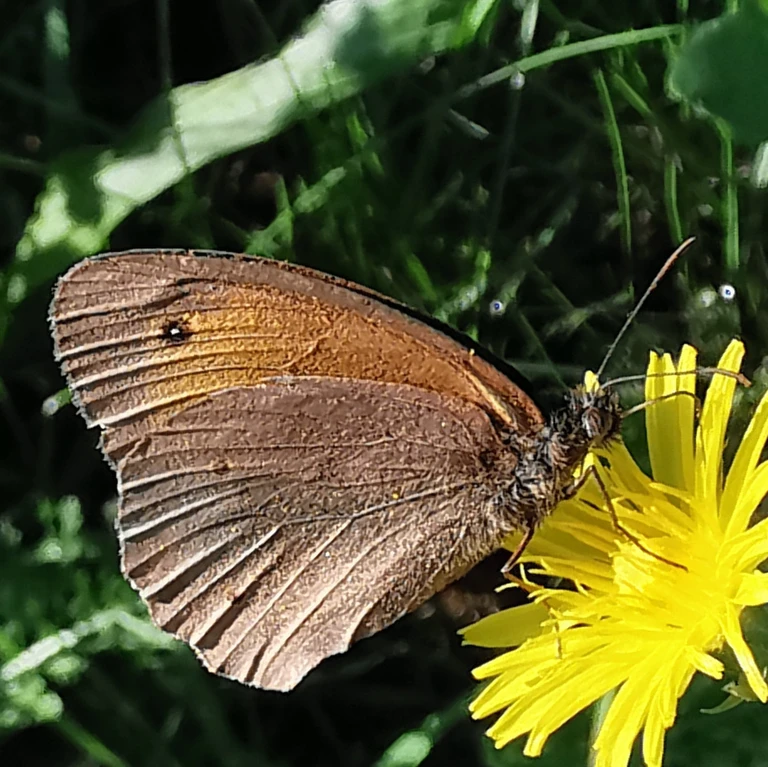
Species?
Maniola jurtina
